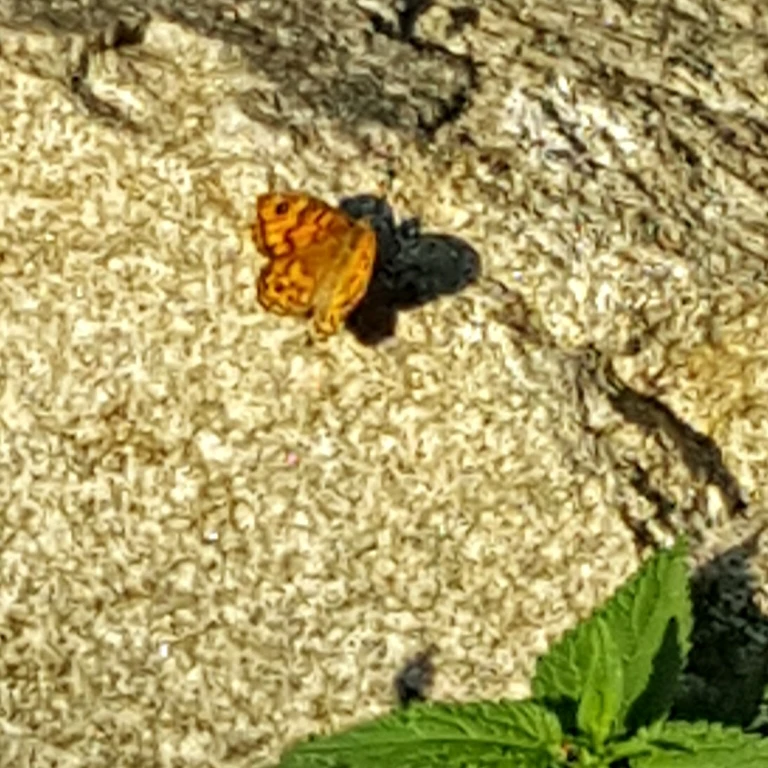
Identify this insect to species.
Lasiommata megera (also Pararge megera)
